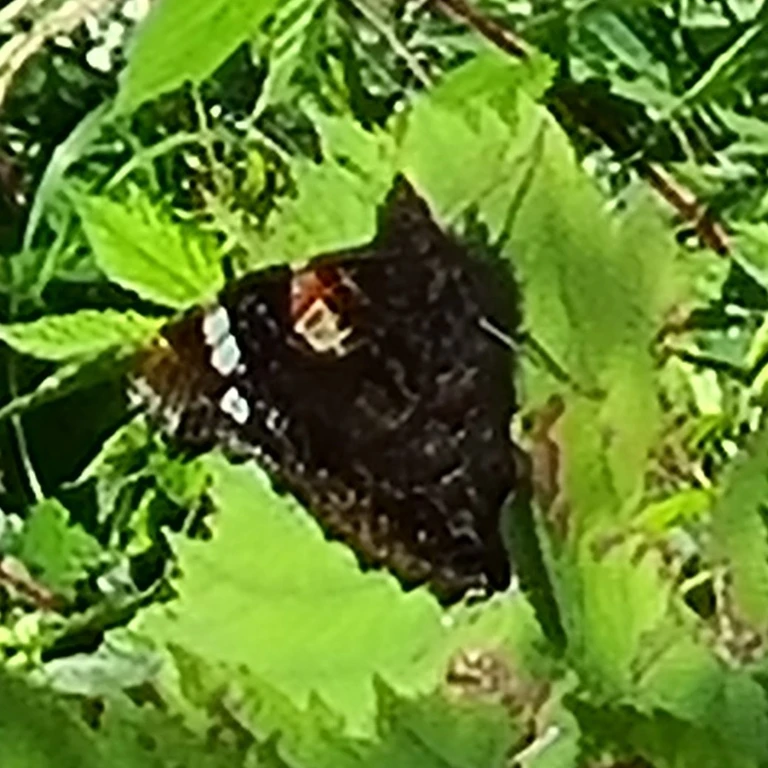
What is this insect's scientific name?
Vanessa atalanta
